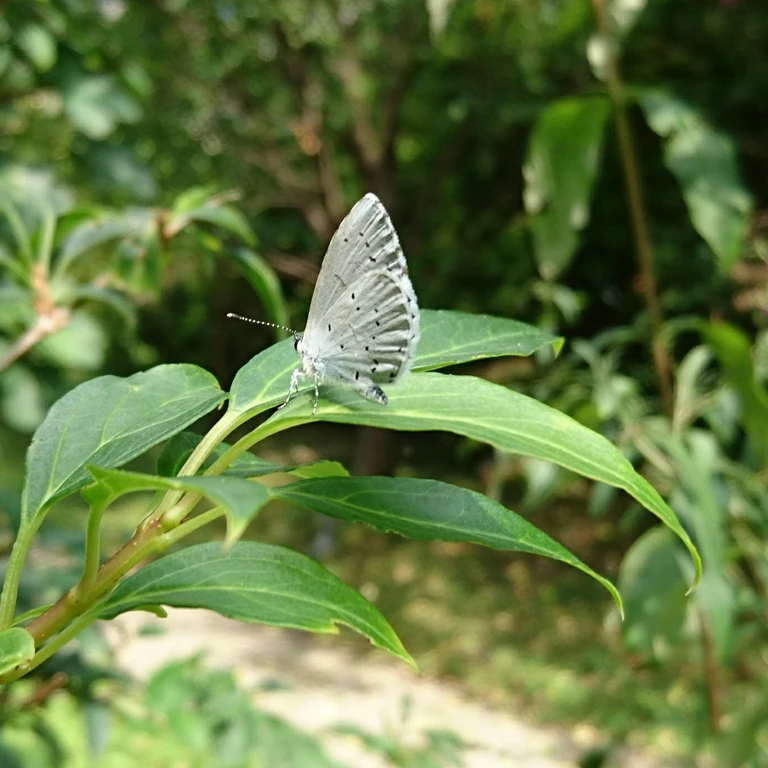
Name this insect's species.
Celastrina argiolus
